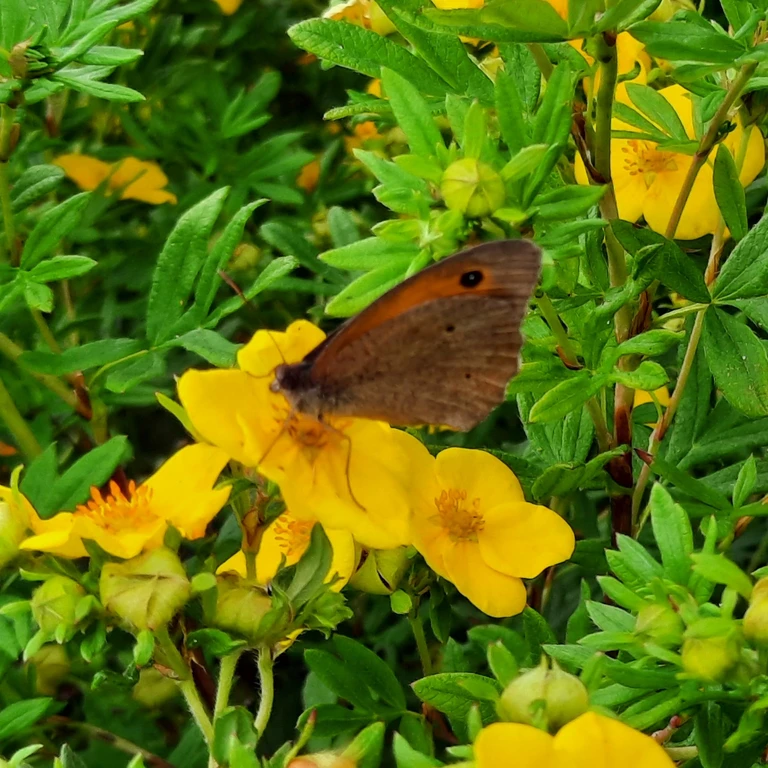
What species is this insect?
Maniola jurtina
